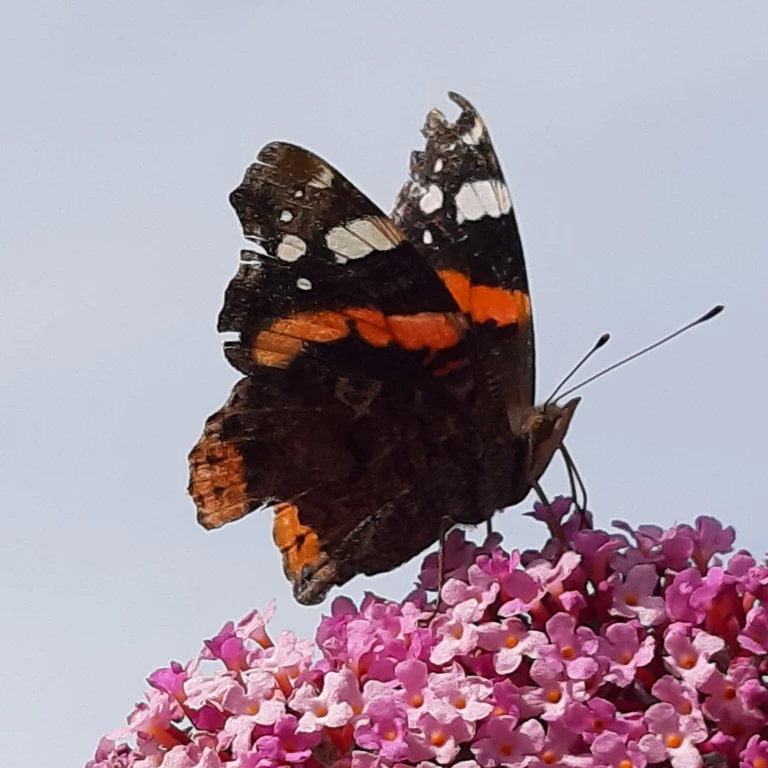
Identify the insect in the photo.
Vanessa atalanta
